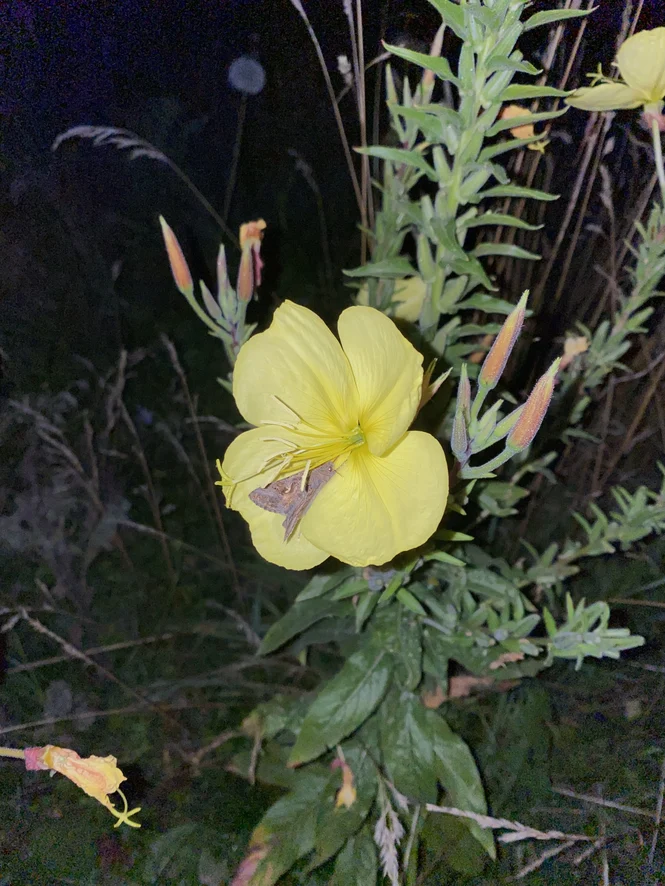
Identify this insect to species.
Autographa gamma
